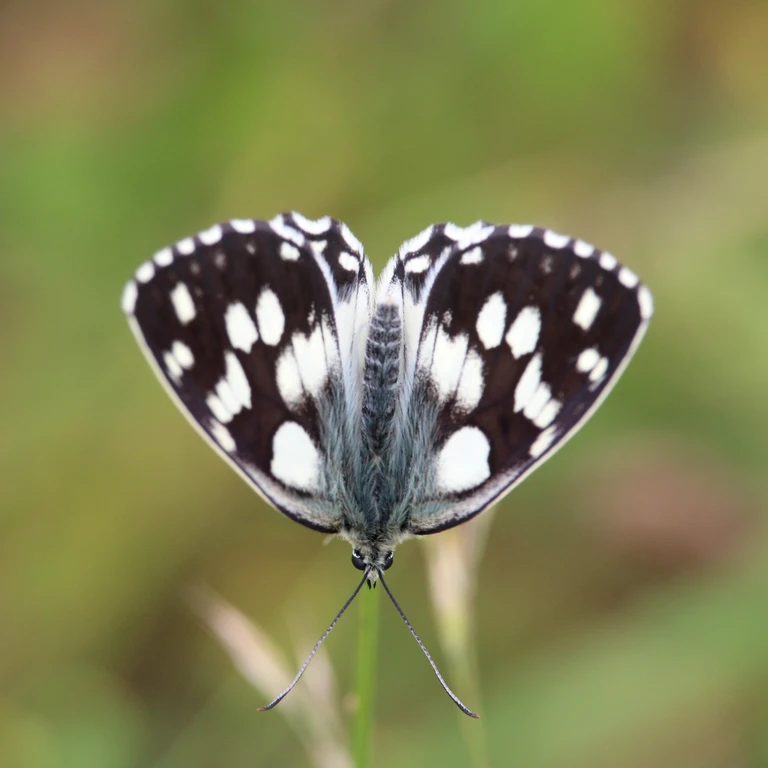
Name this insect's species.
Melanargia galathea
